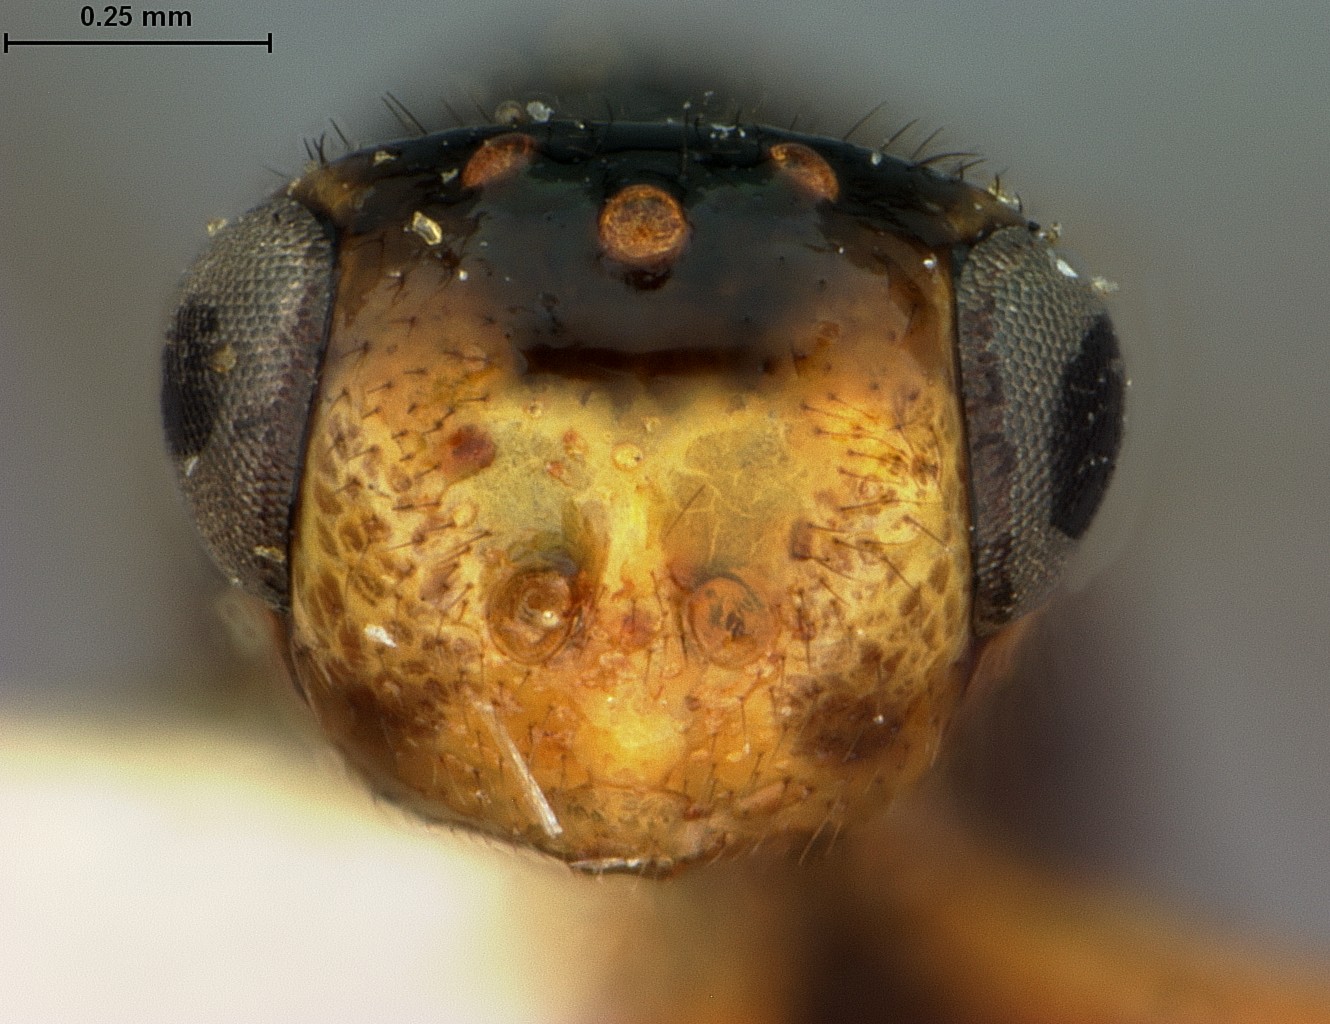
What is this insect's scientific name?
Terobiella flavifrons
